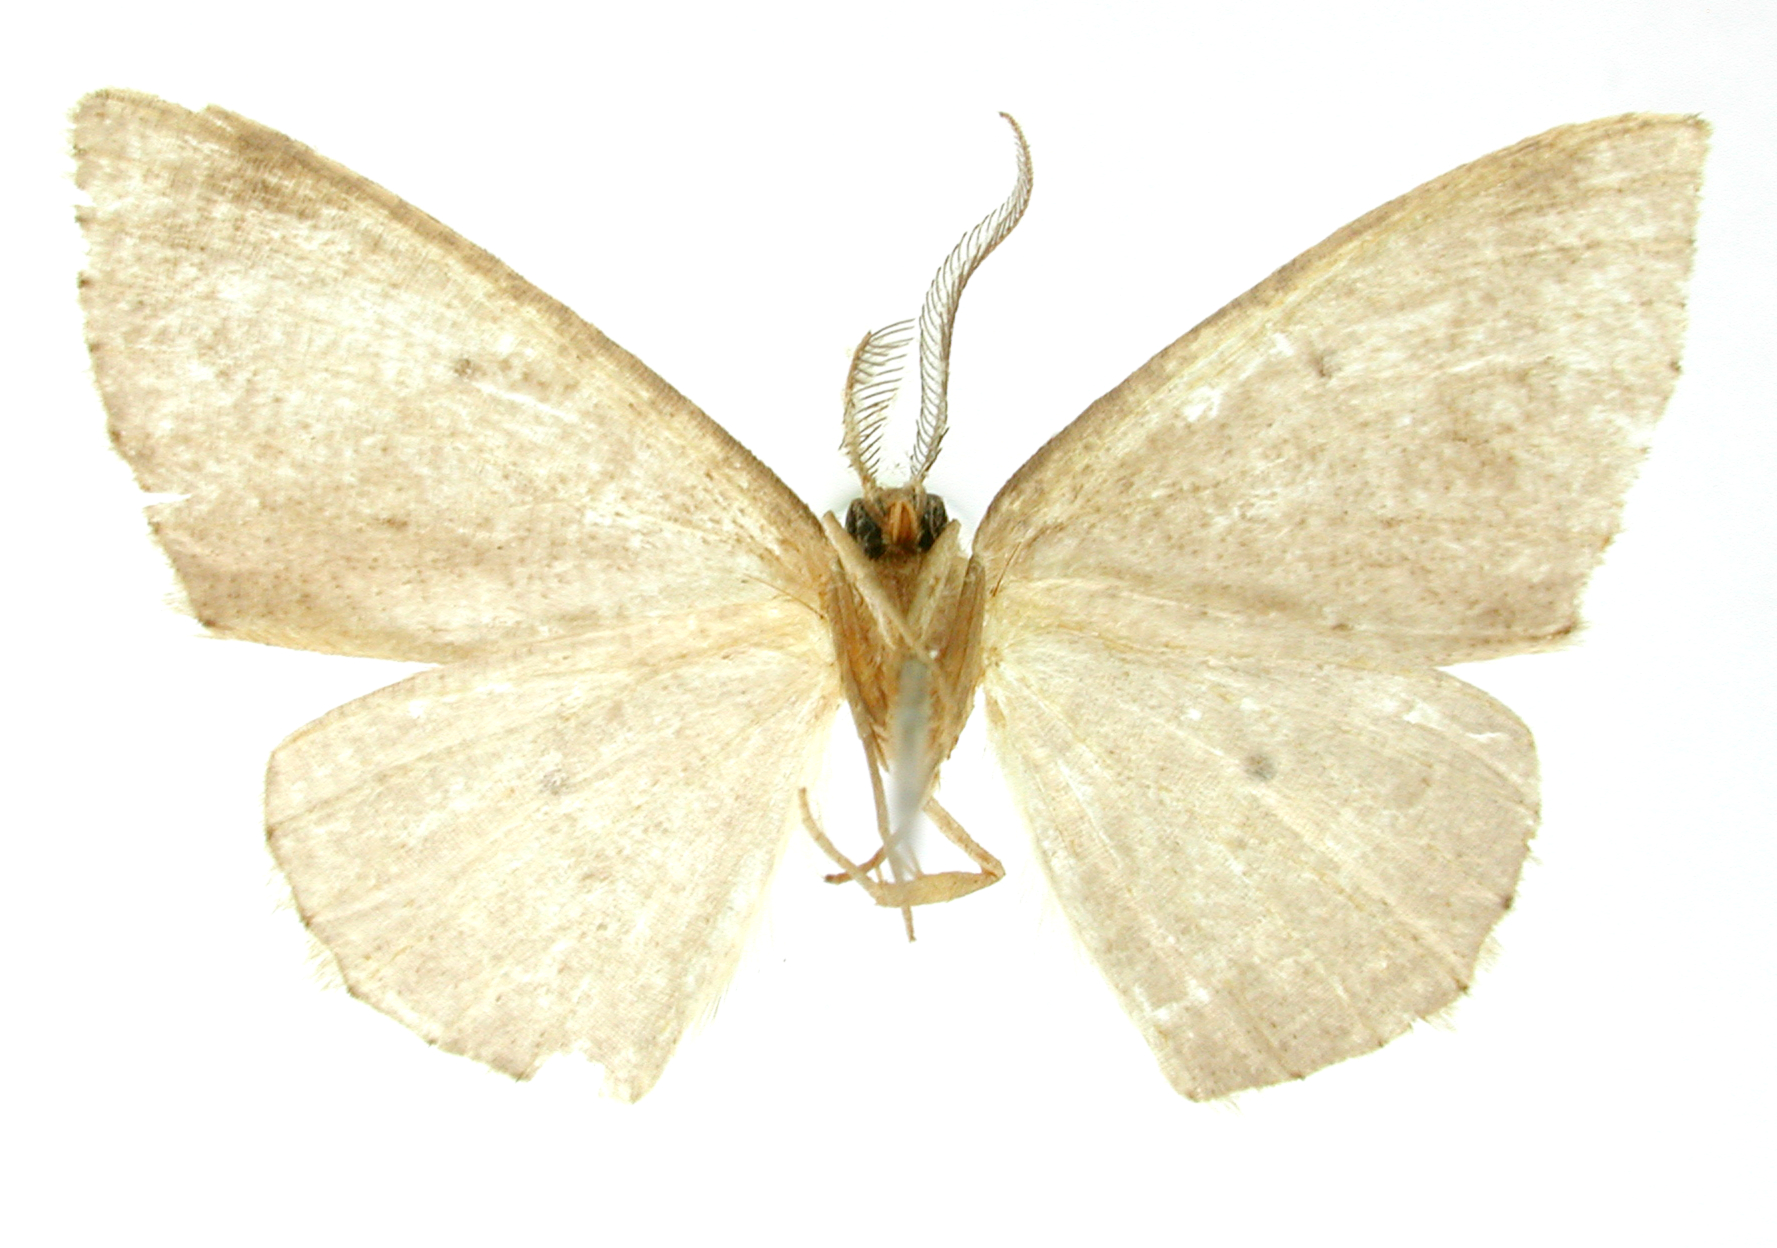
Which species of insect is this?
Cabira carnea
